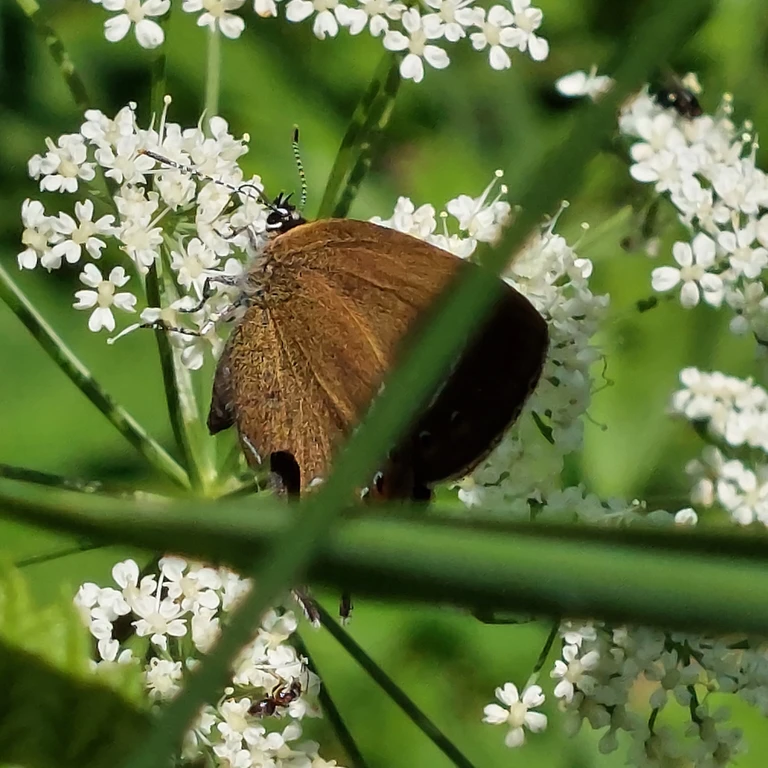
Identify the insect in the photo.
Satyrium pruni (also Fixsenia pruni)
